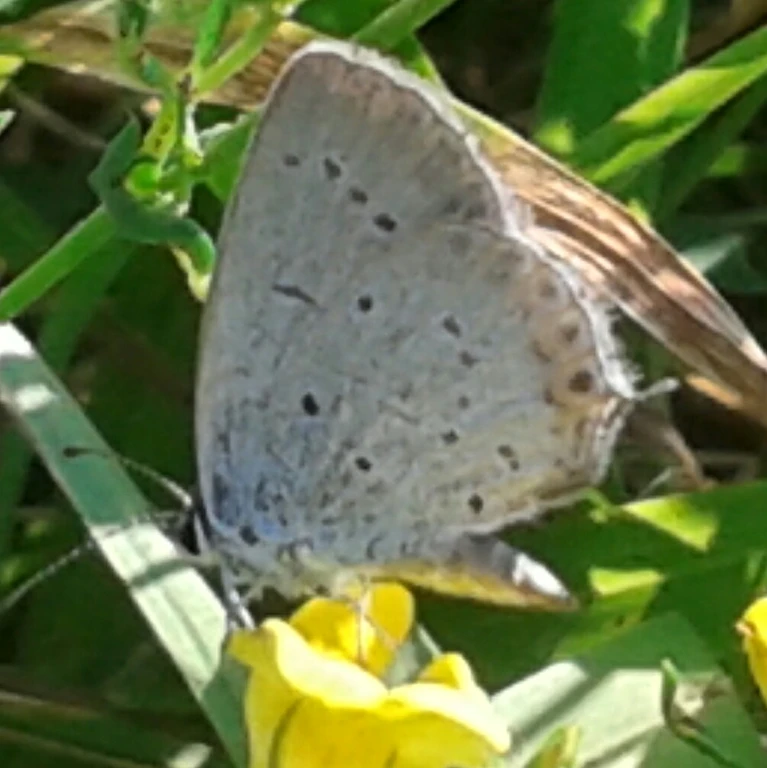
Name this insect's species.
Cupido argiades (also Elkalyce argiades)
